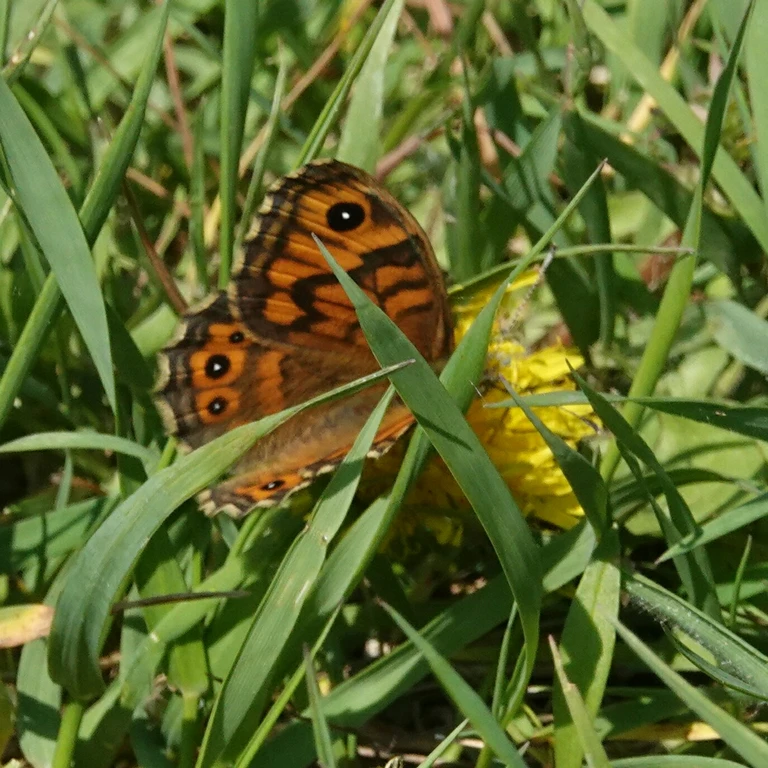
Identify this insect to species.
Lasiommata megera (also Pararge megera)
